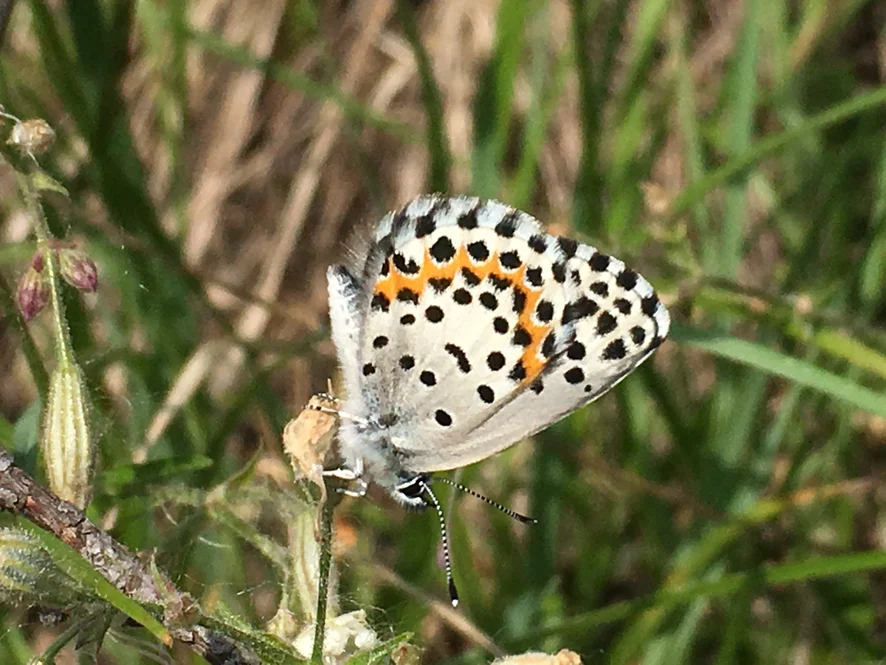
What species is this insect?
Scolitantides orion
